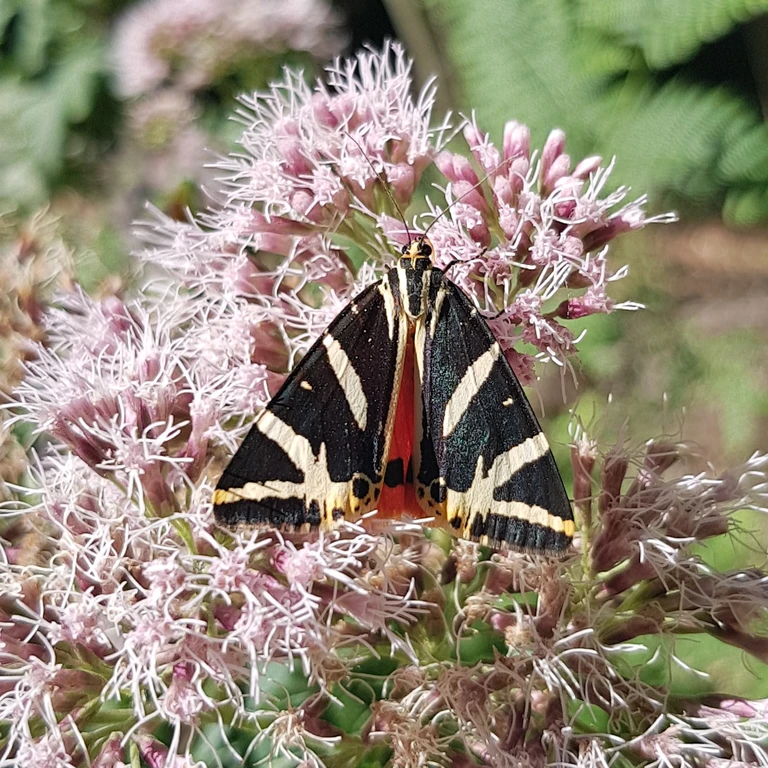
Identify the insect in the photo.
Euplagia quadripunctaria
